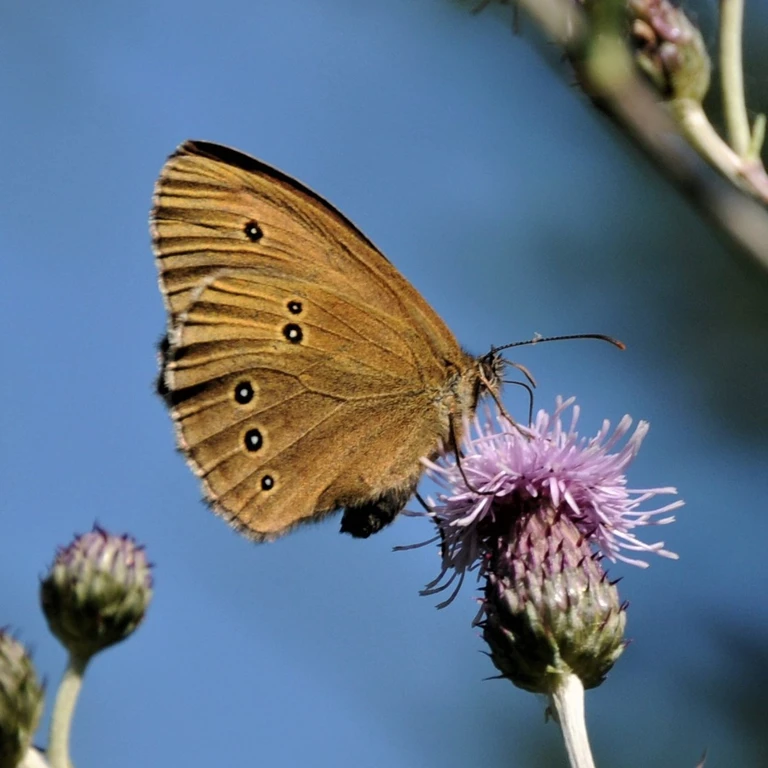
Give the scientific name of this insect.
Aphantopus hyperantus
